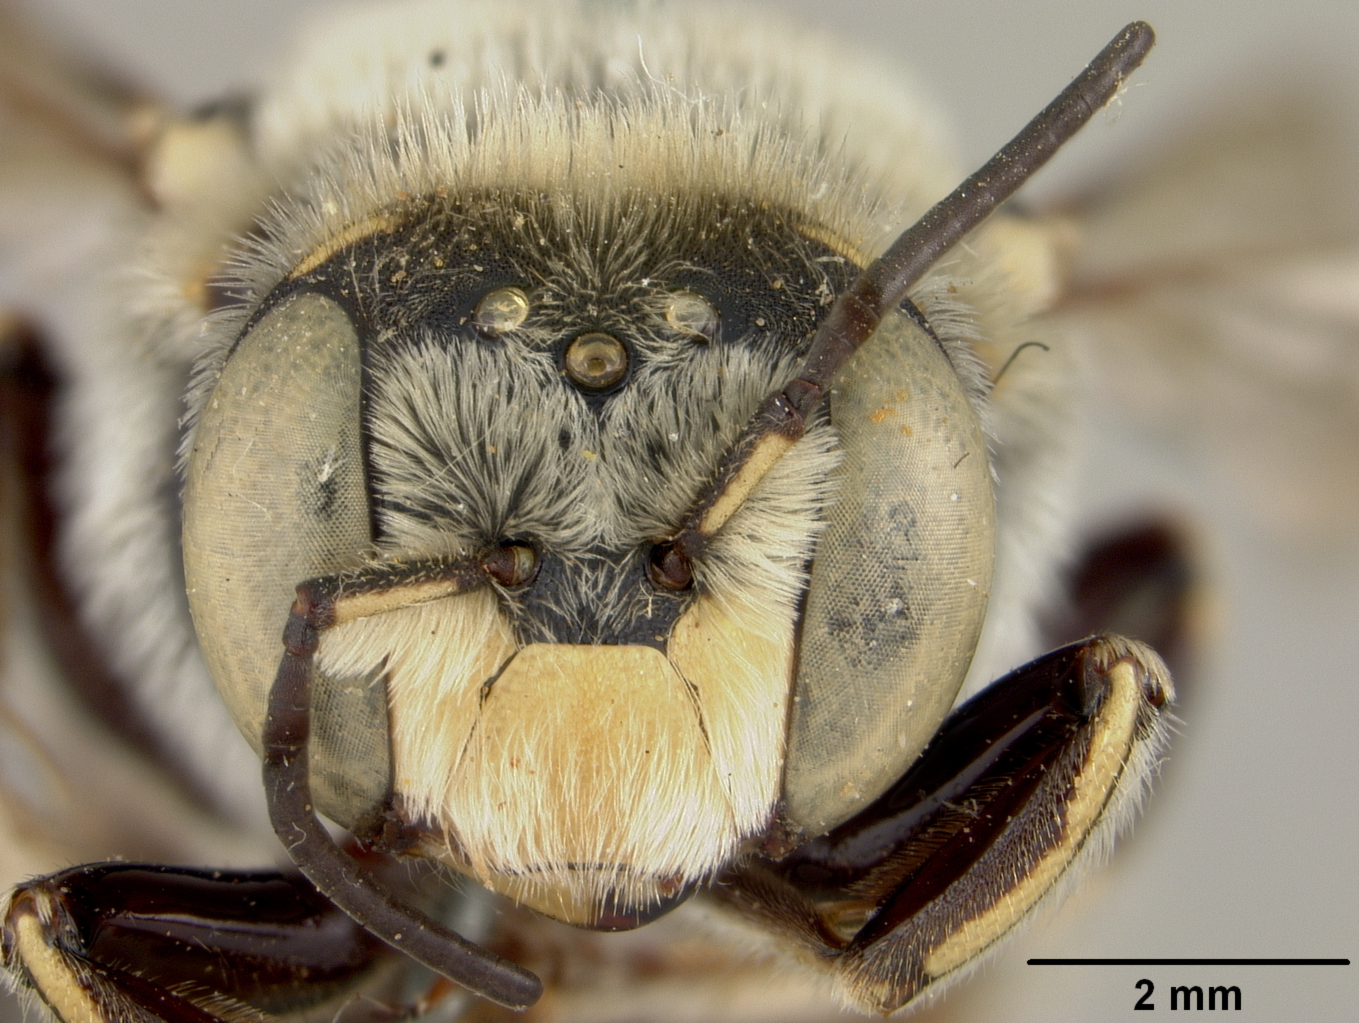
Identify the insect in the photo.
Anthidium porterae
